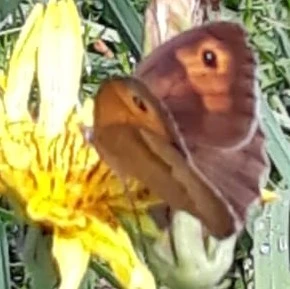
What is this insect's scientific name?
Maniola jurtina
